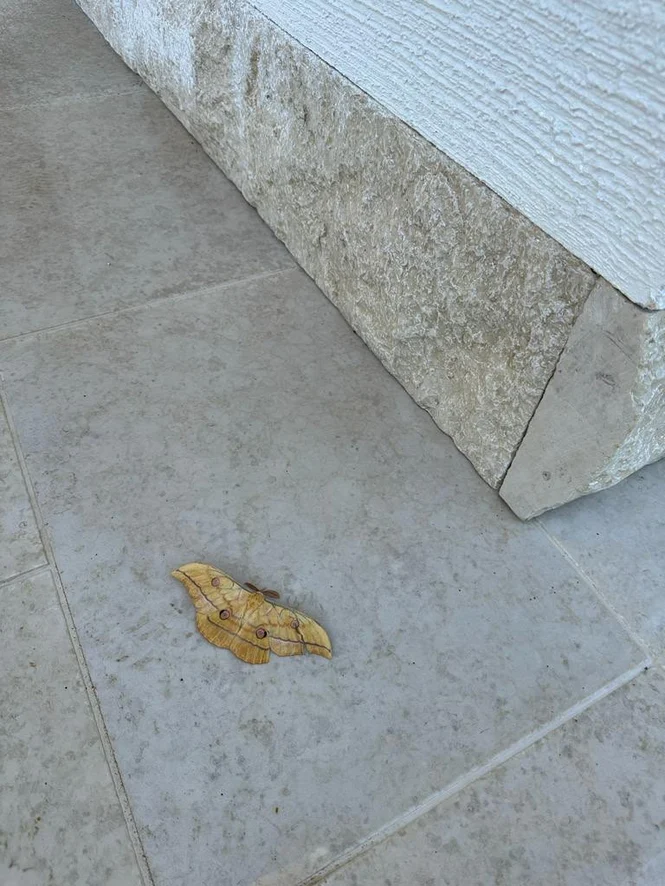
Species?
Antheraea yamamai
